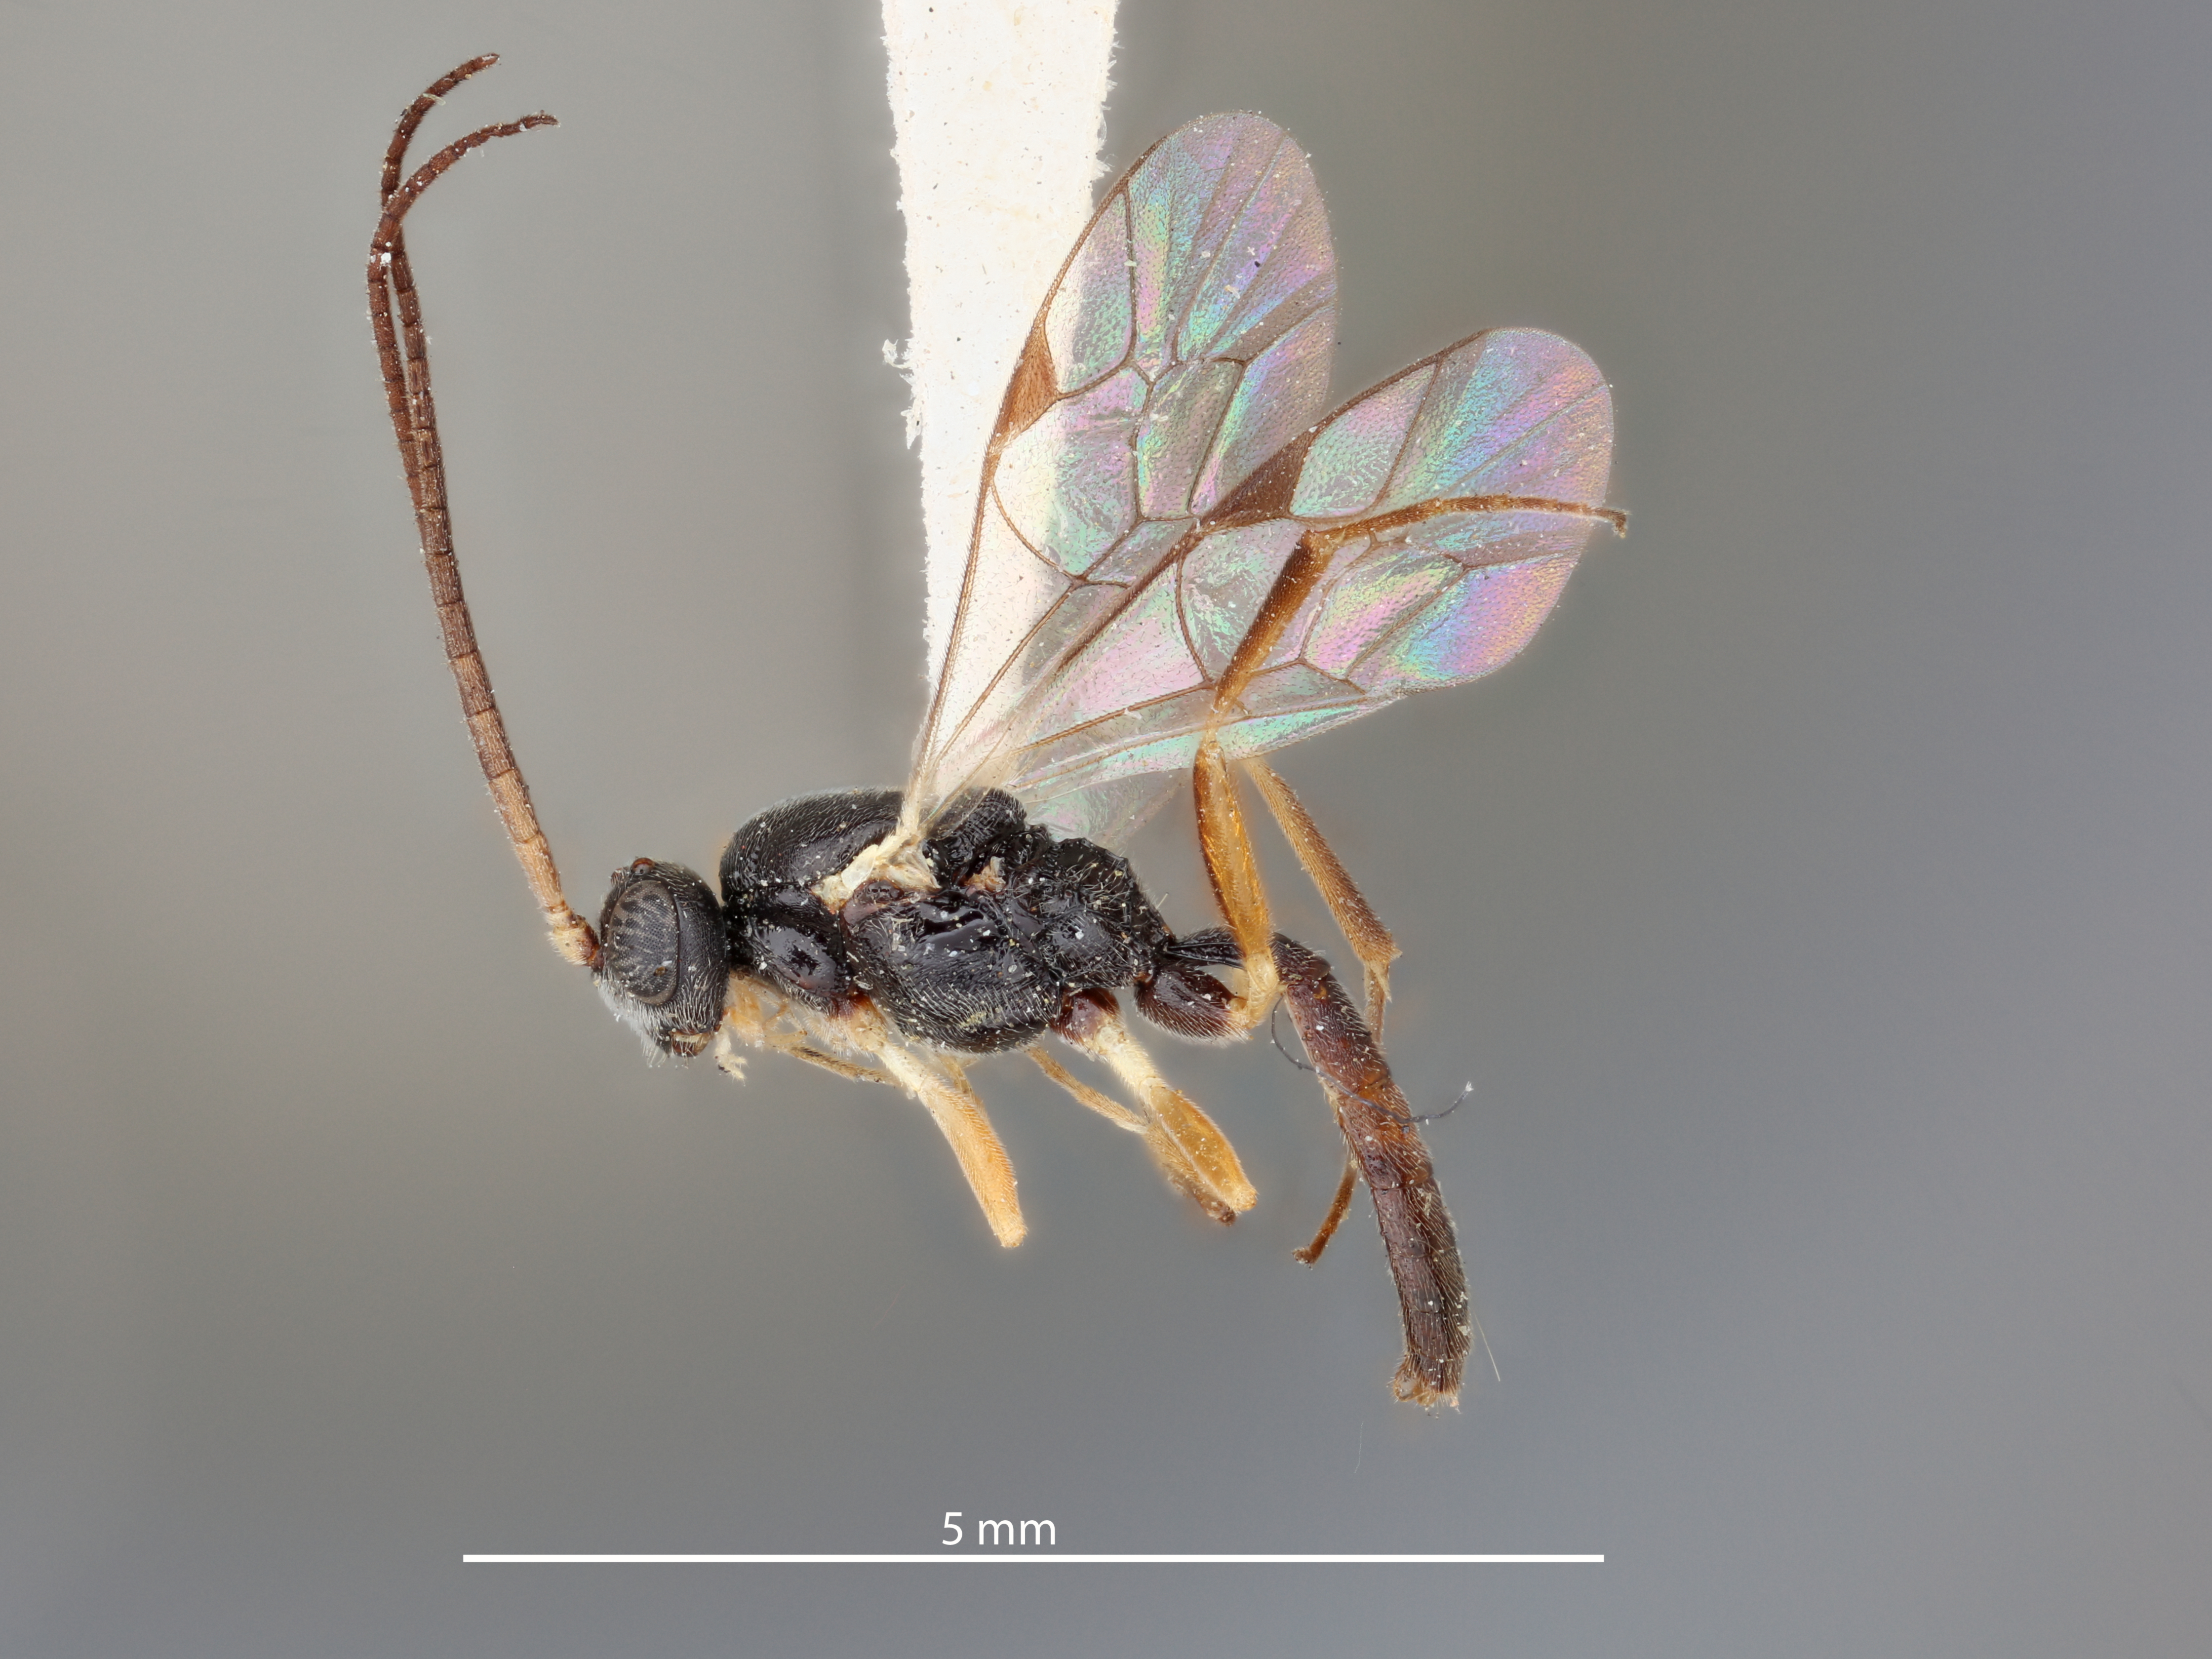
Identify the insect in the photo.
Hemiteles crassiformis
